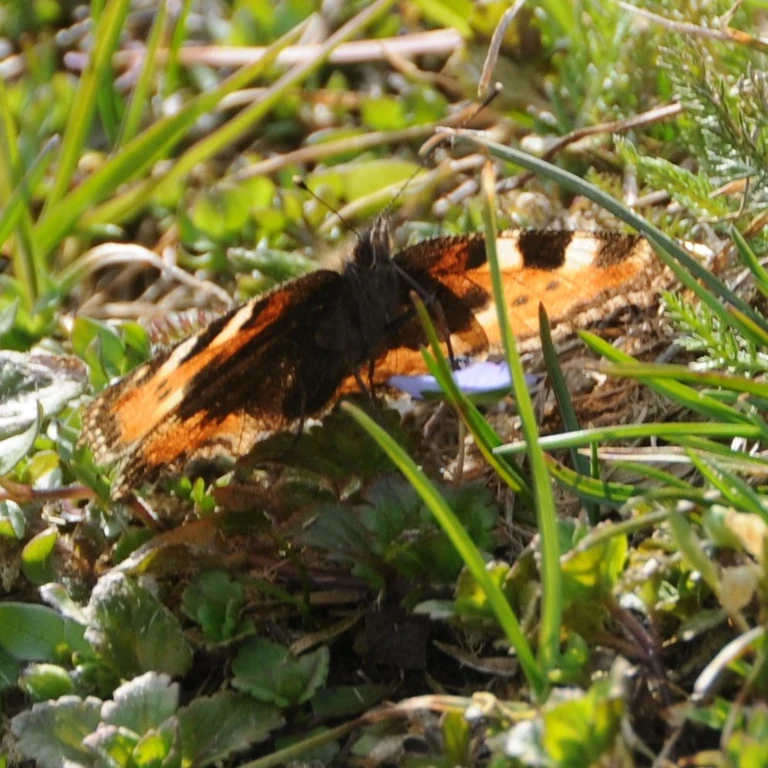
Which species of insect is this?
Aglais urticae
